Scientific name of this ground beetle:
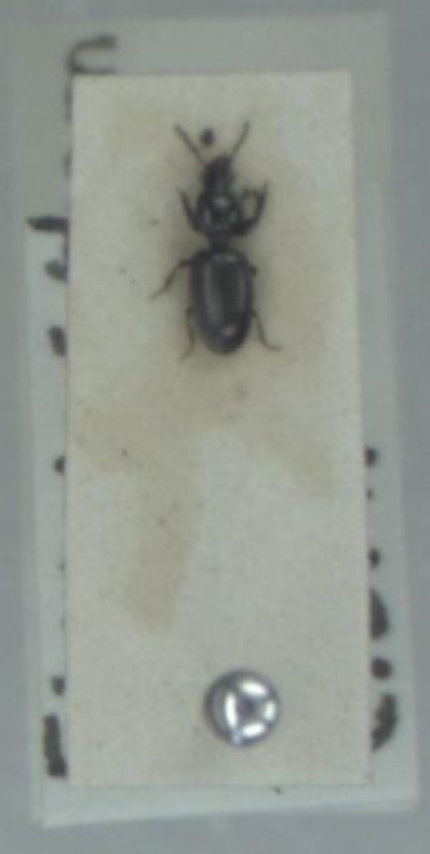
Dyschirius aeneus
